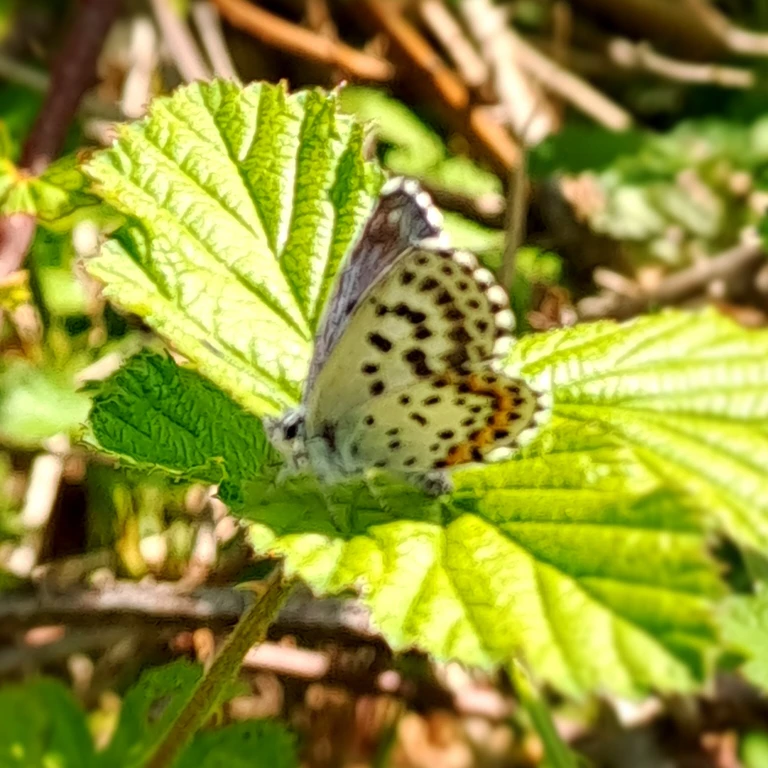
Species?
Scolitantides orion
